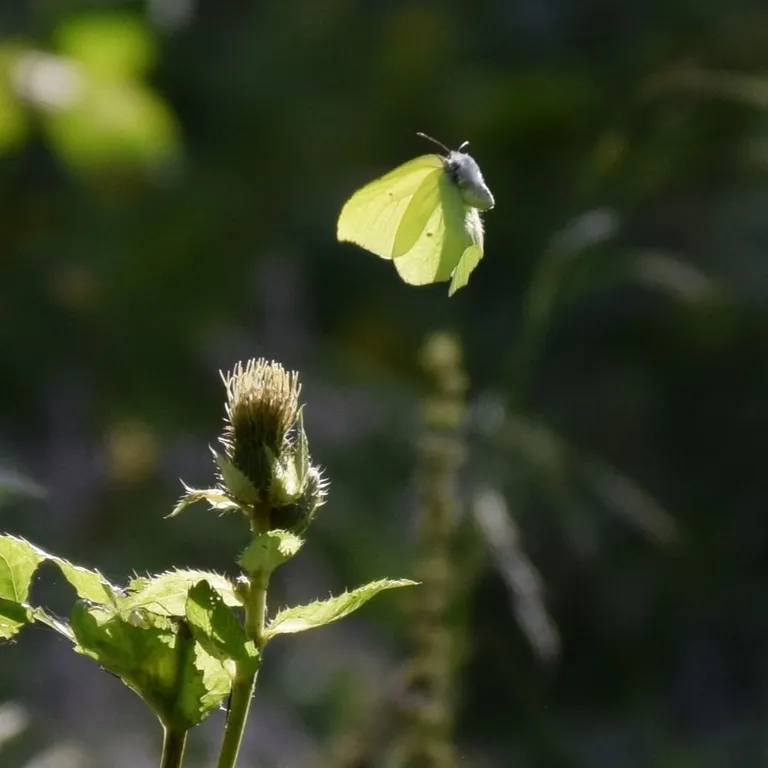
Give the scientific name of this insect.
Gonepteryx rhamni
